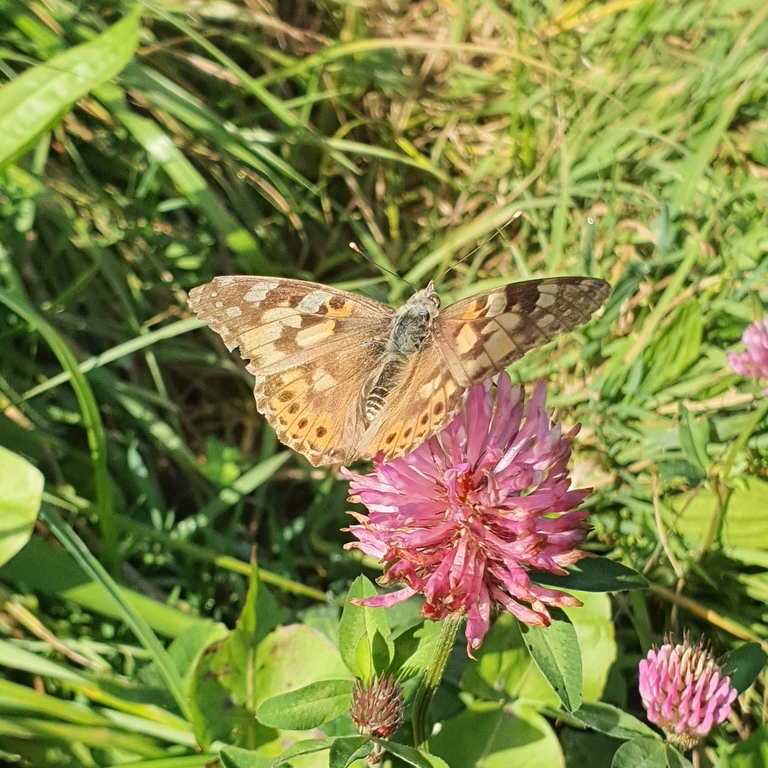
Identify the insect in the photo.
Vanessa cardui
